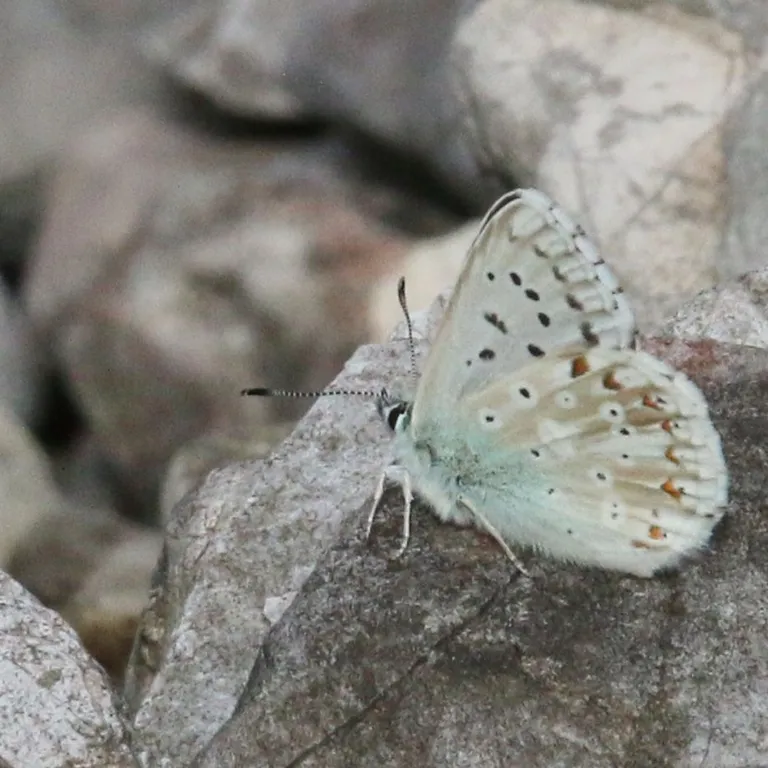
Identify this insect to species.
Lysandra coridon
